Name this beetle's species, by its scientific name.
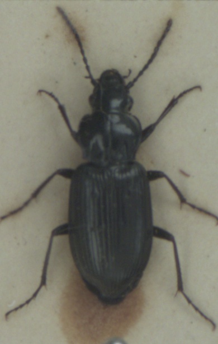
Pterostichus adstrictus
